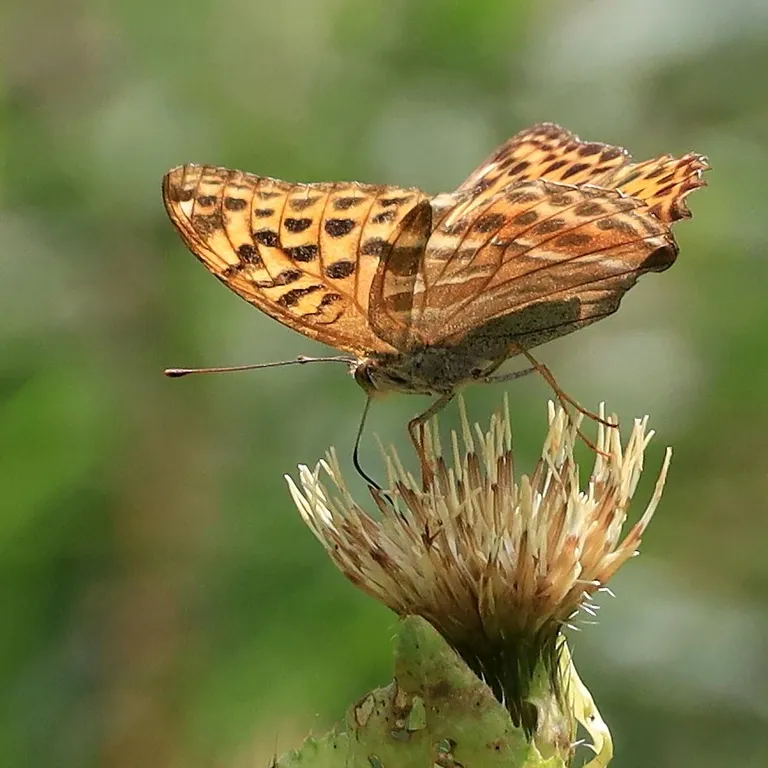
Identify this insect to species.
Argynnis paphia
